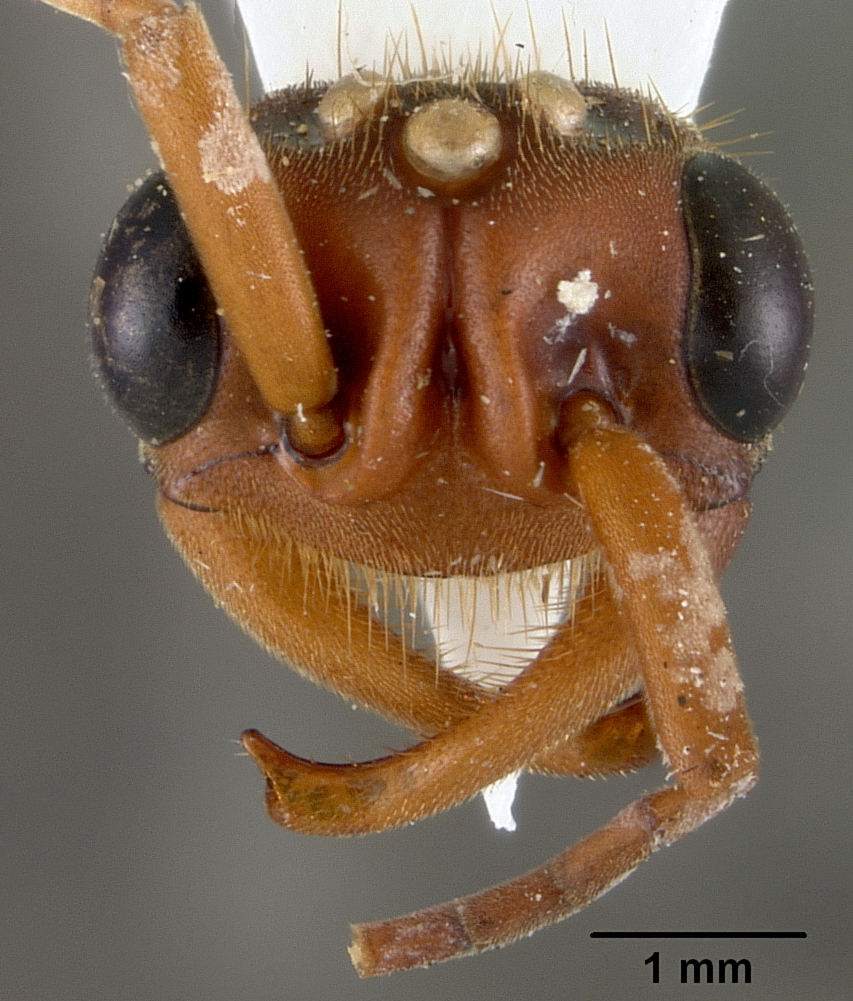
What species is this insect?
Eciton truncatidens
